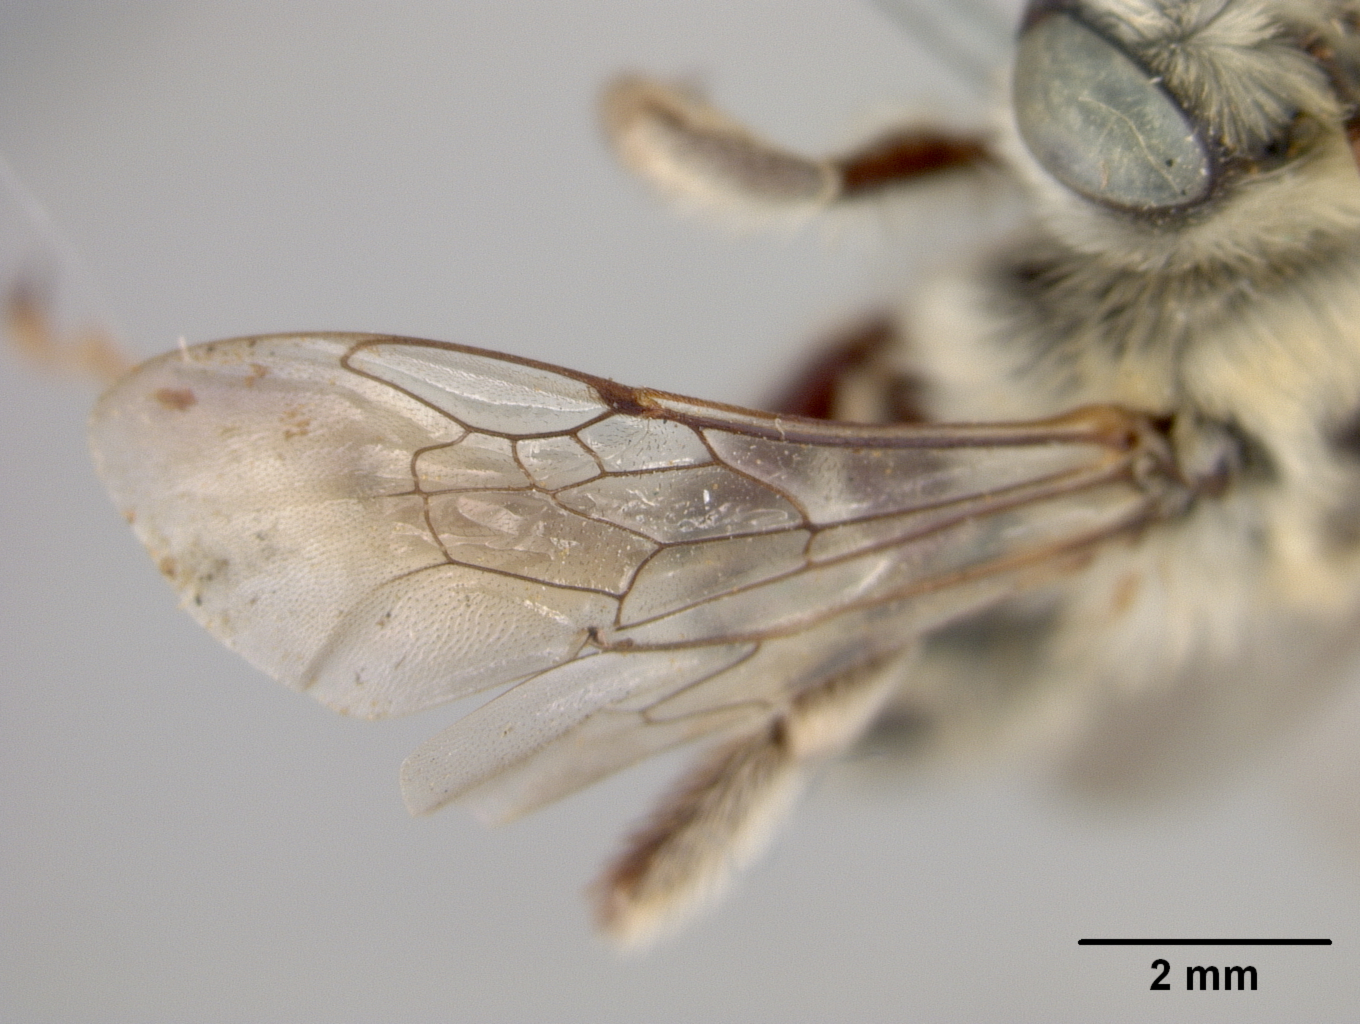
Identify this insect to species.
Melissodes pallidicincta
